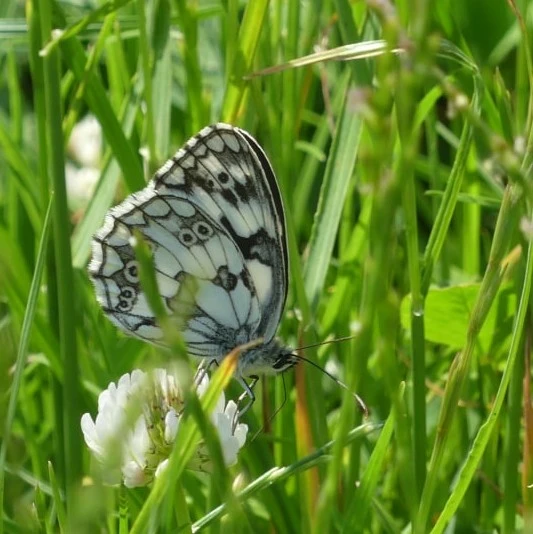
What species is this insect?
Melanargia galathea
